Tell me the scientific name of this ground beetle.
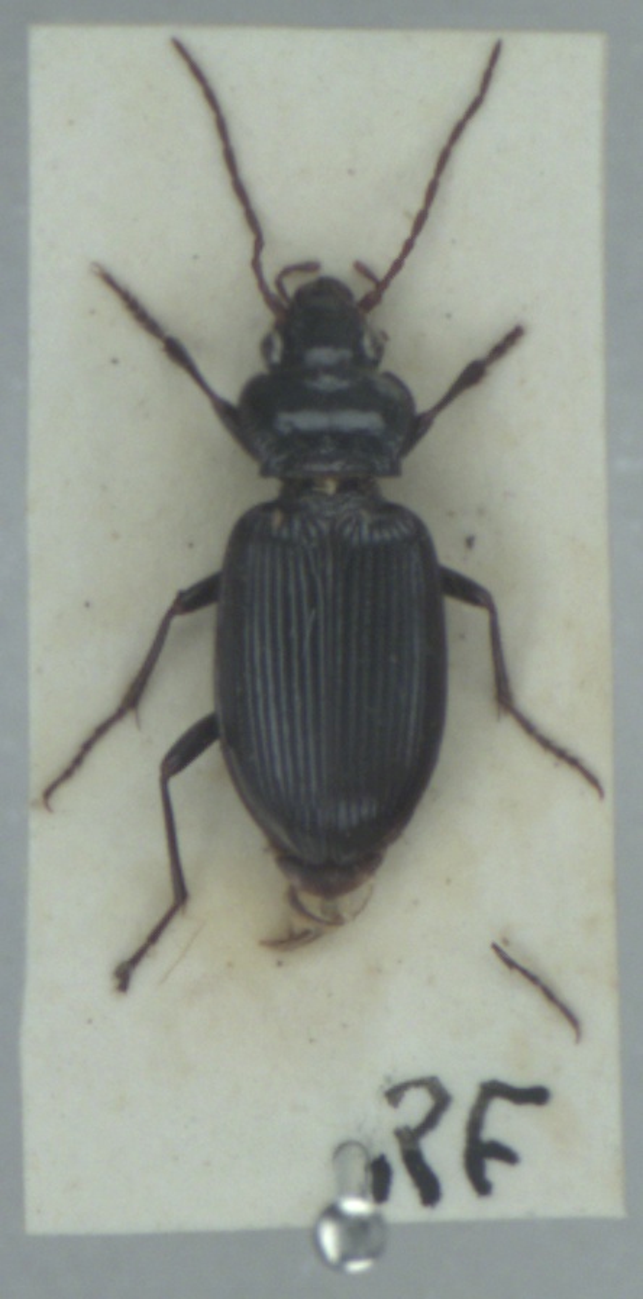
Nebria brevicollis
